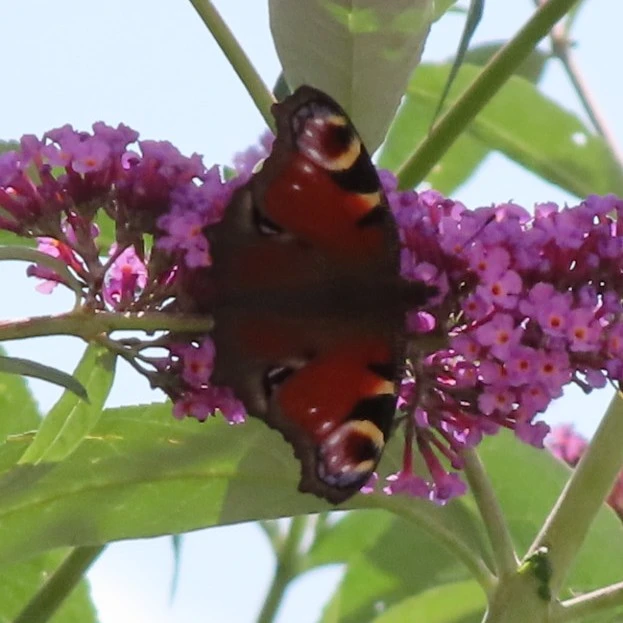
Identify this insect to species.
Aglais io
